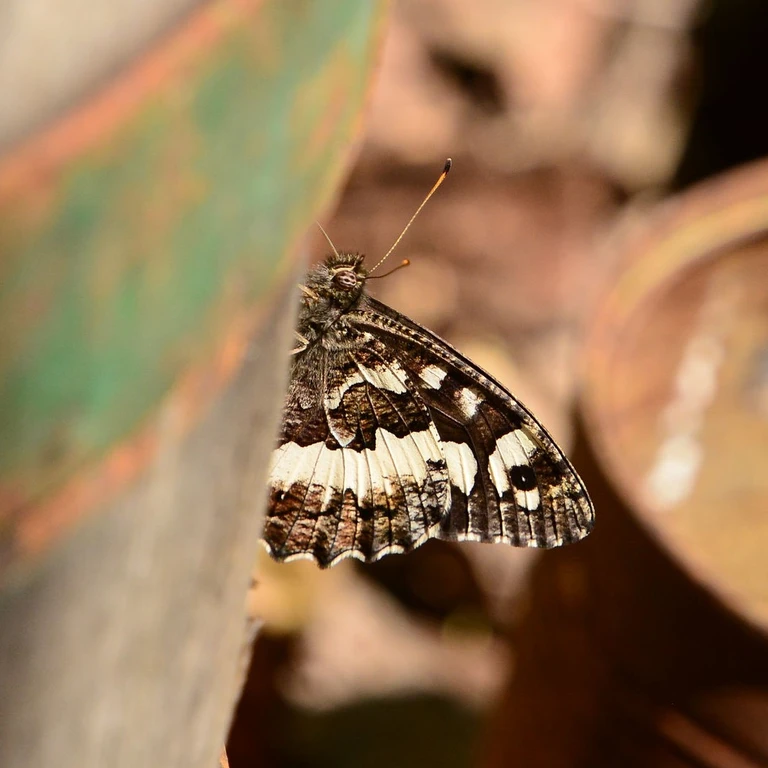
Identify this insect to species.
Brintesia circe
